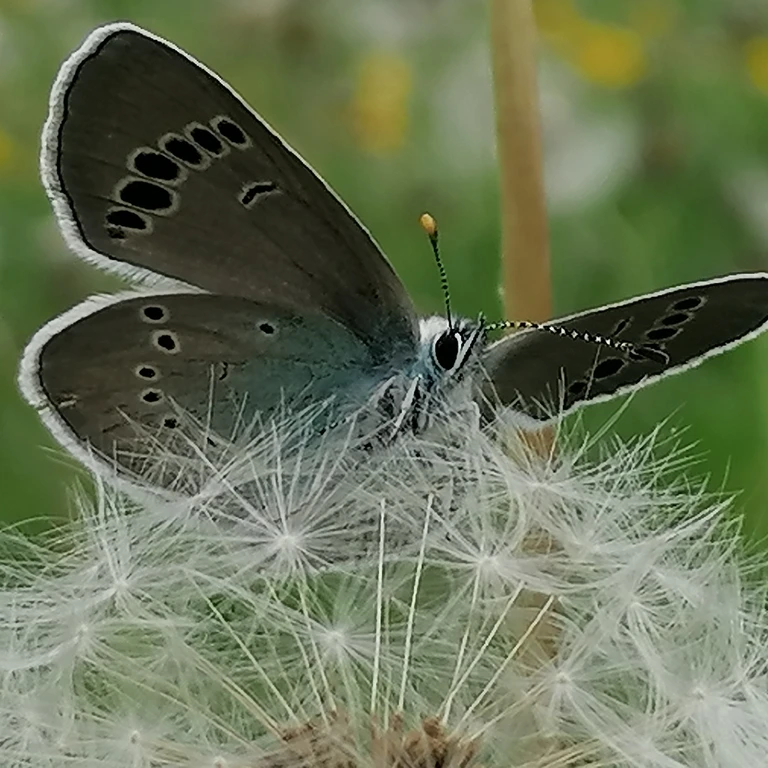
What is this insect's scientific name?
Glaucopsyche alexis
